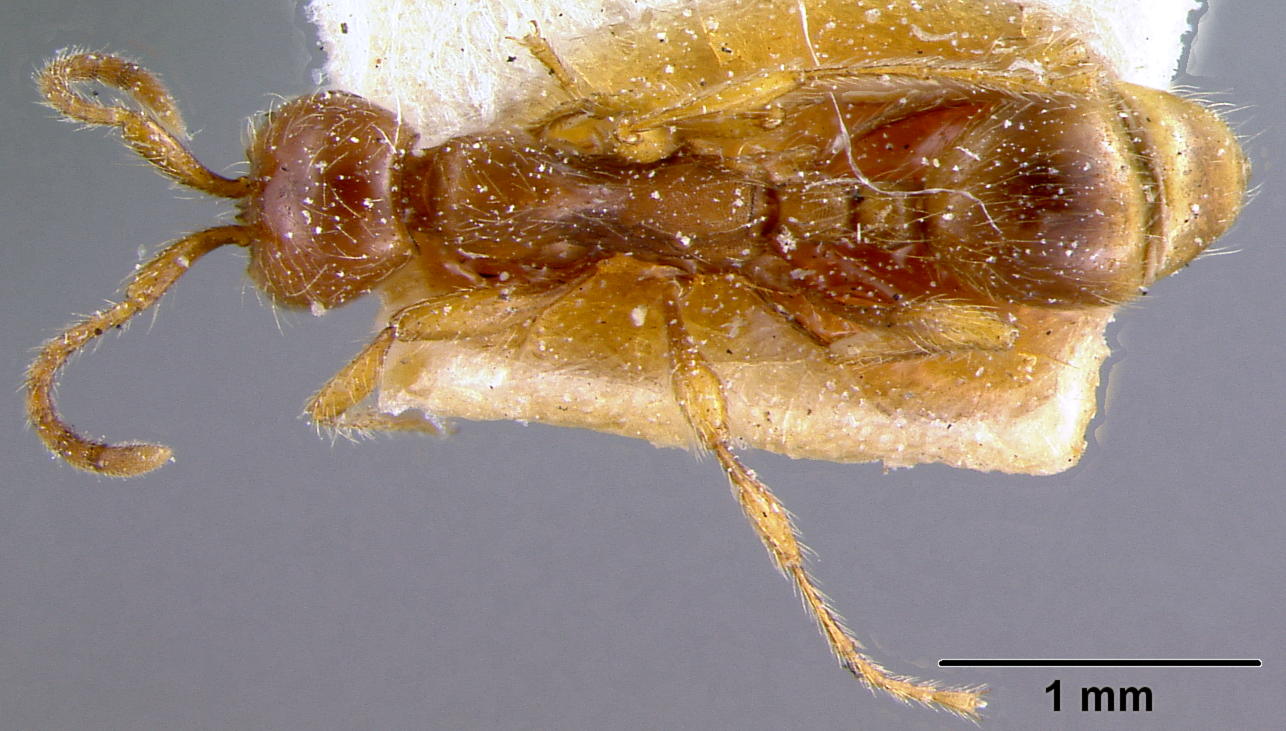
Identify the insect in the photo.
Aenictus eugenii
